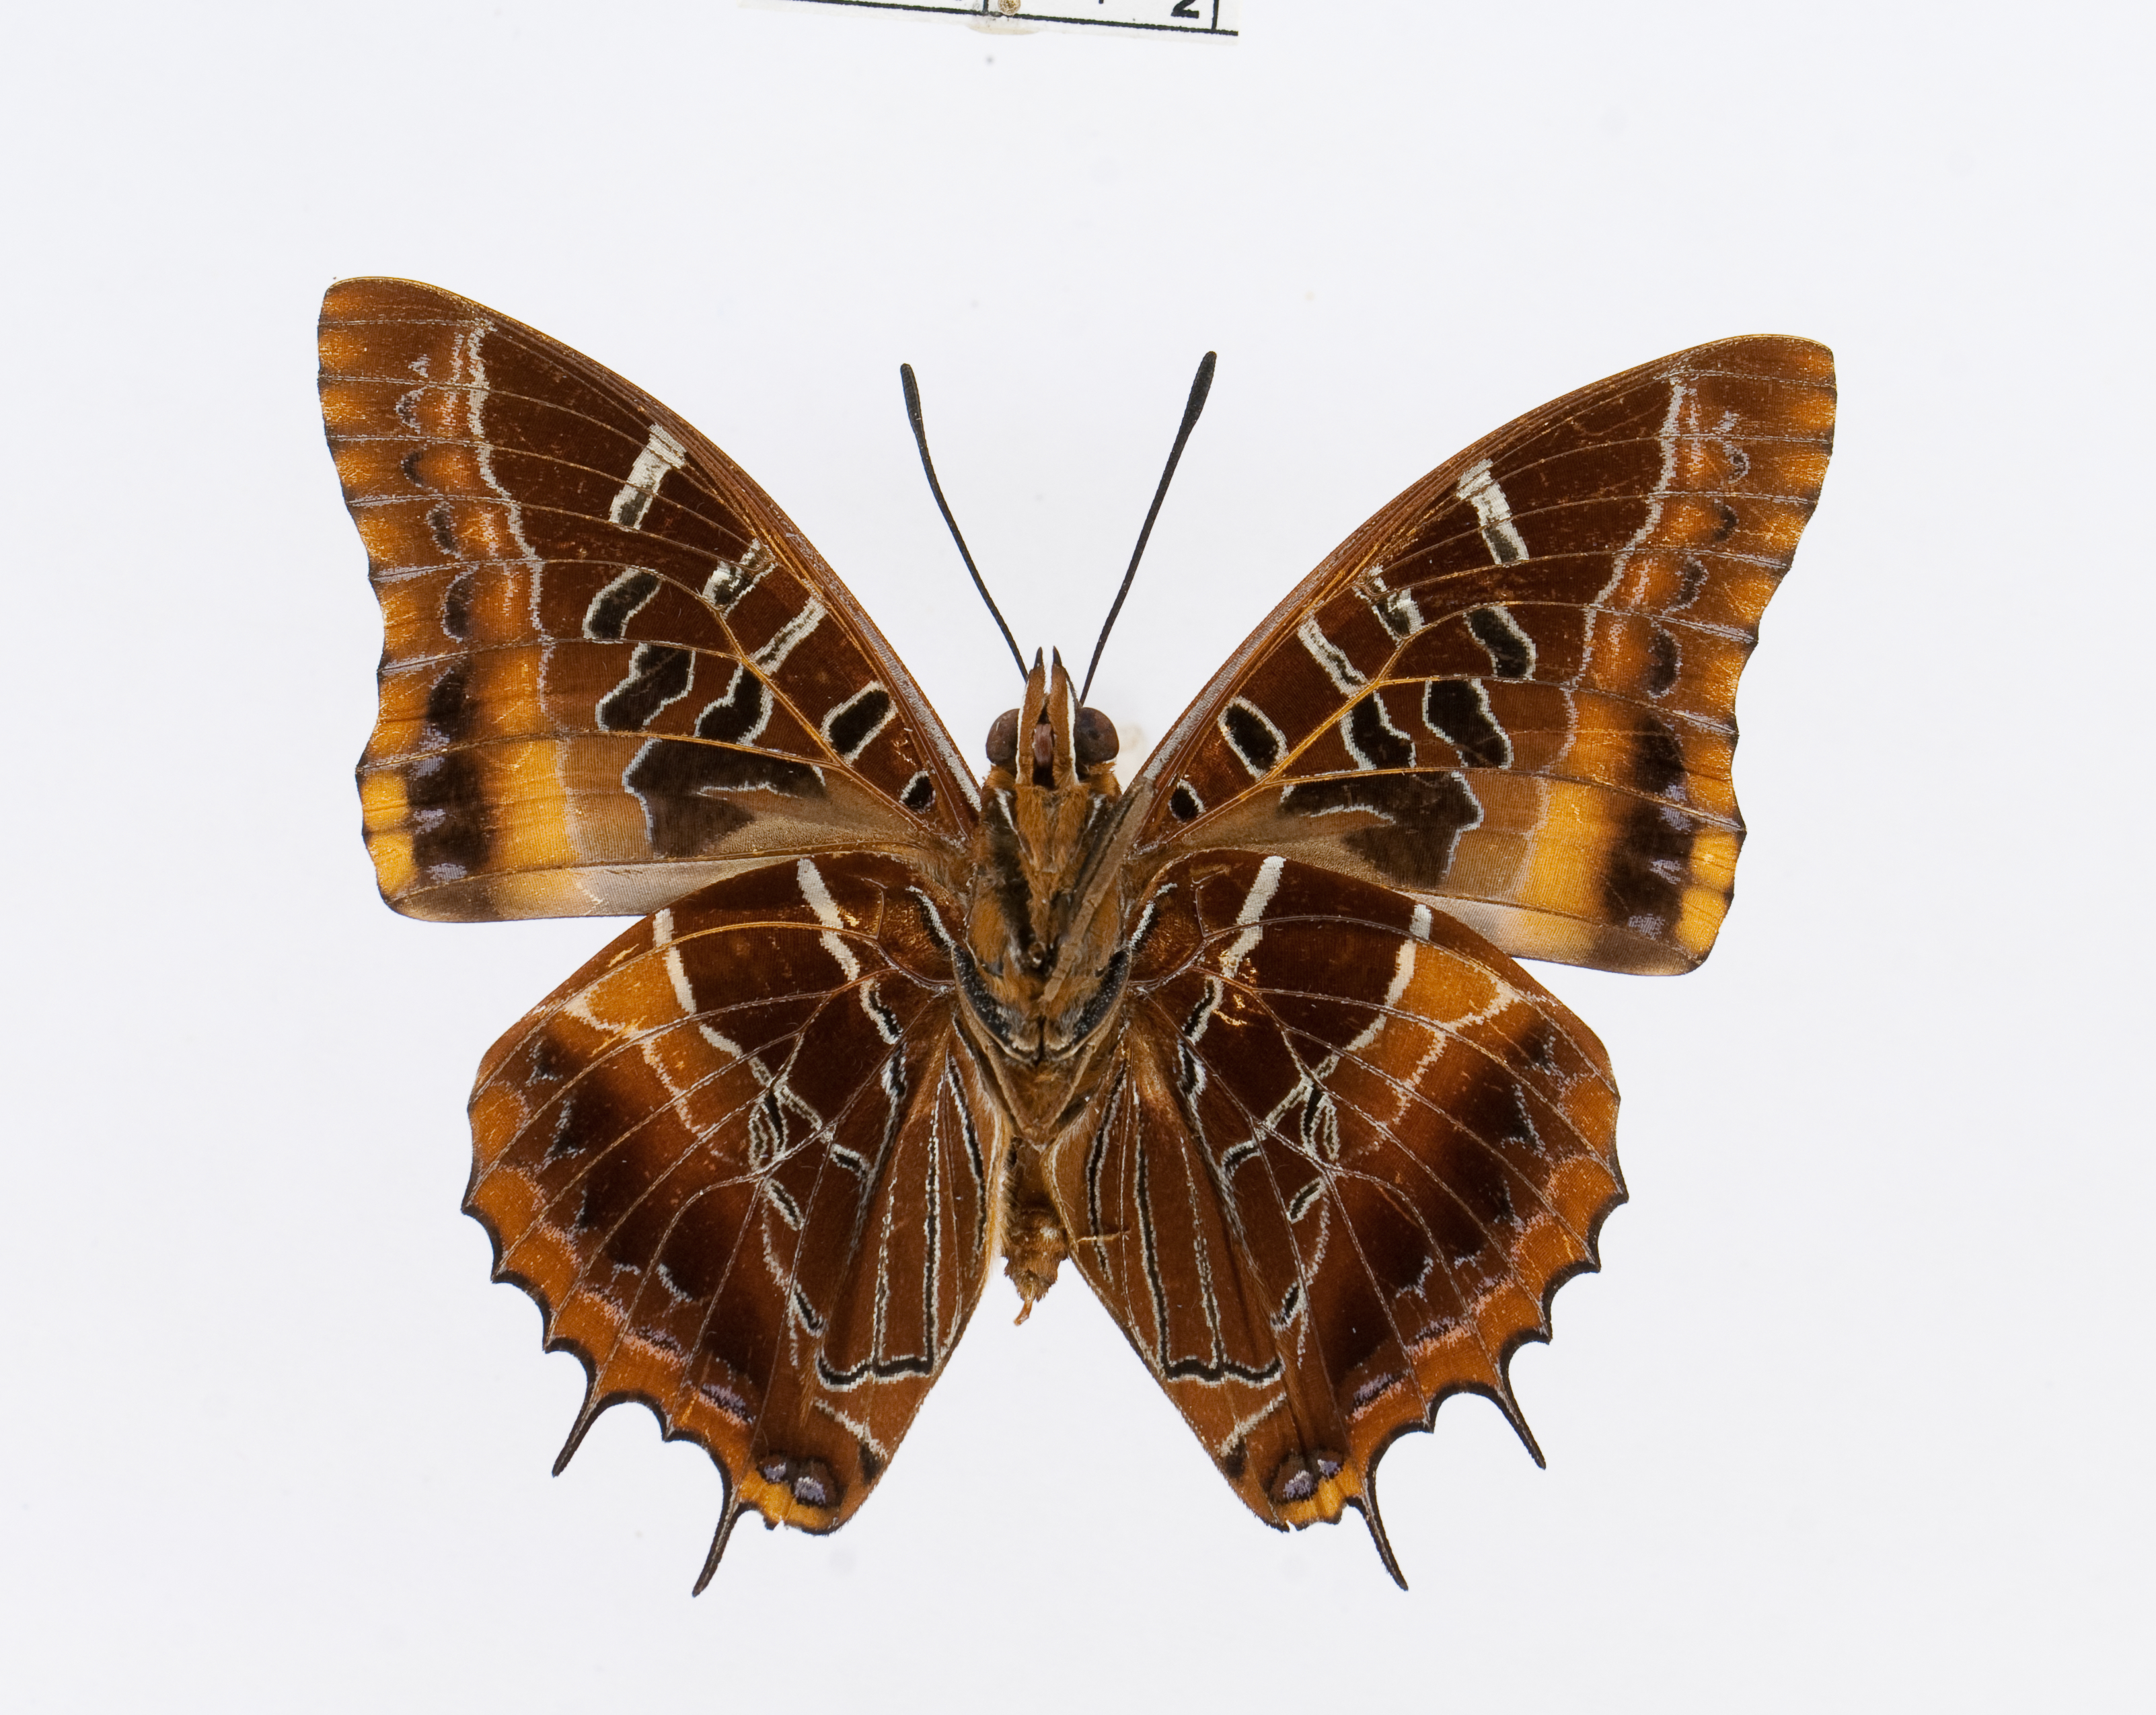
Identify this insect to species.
Charaxes eudoxus
